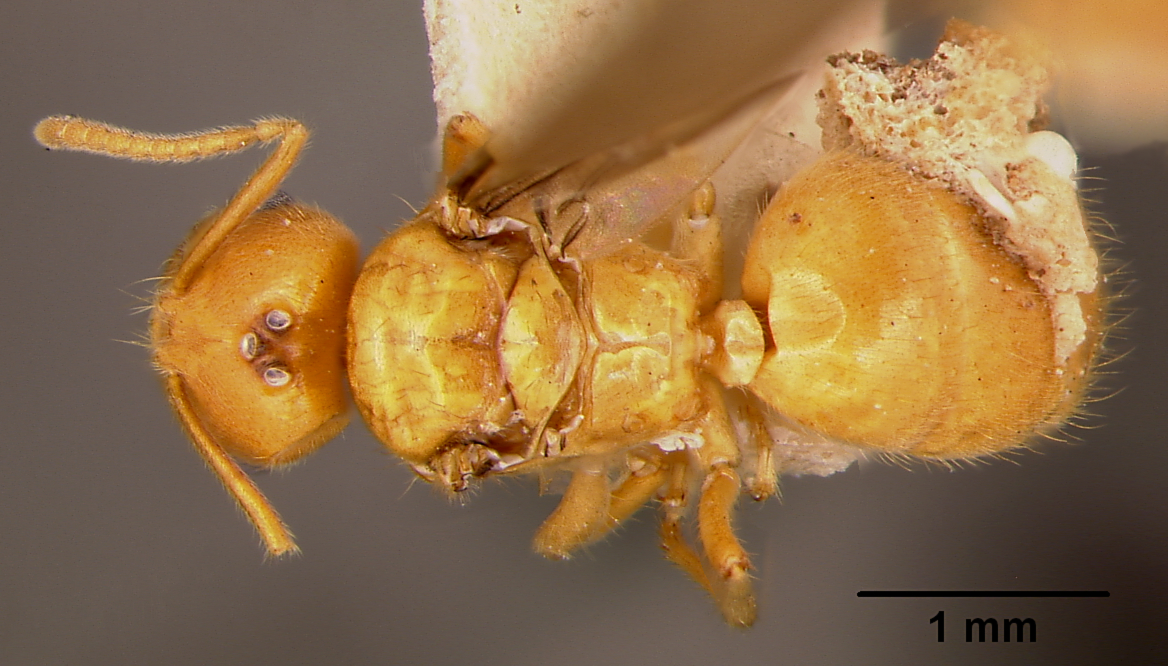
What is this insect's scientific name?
Acropyga moluccana
